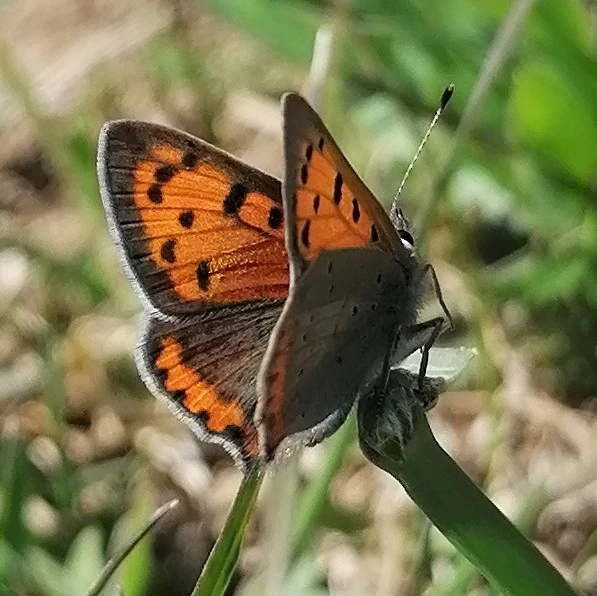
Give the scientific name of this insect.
Lycaena phlaeas
